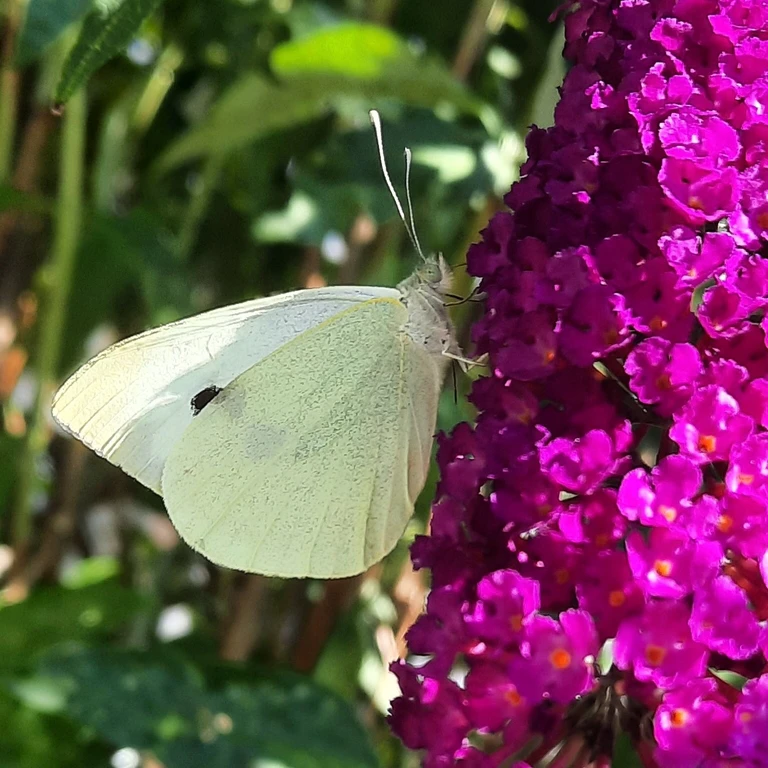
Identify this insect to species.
Pieris brassicae
